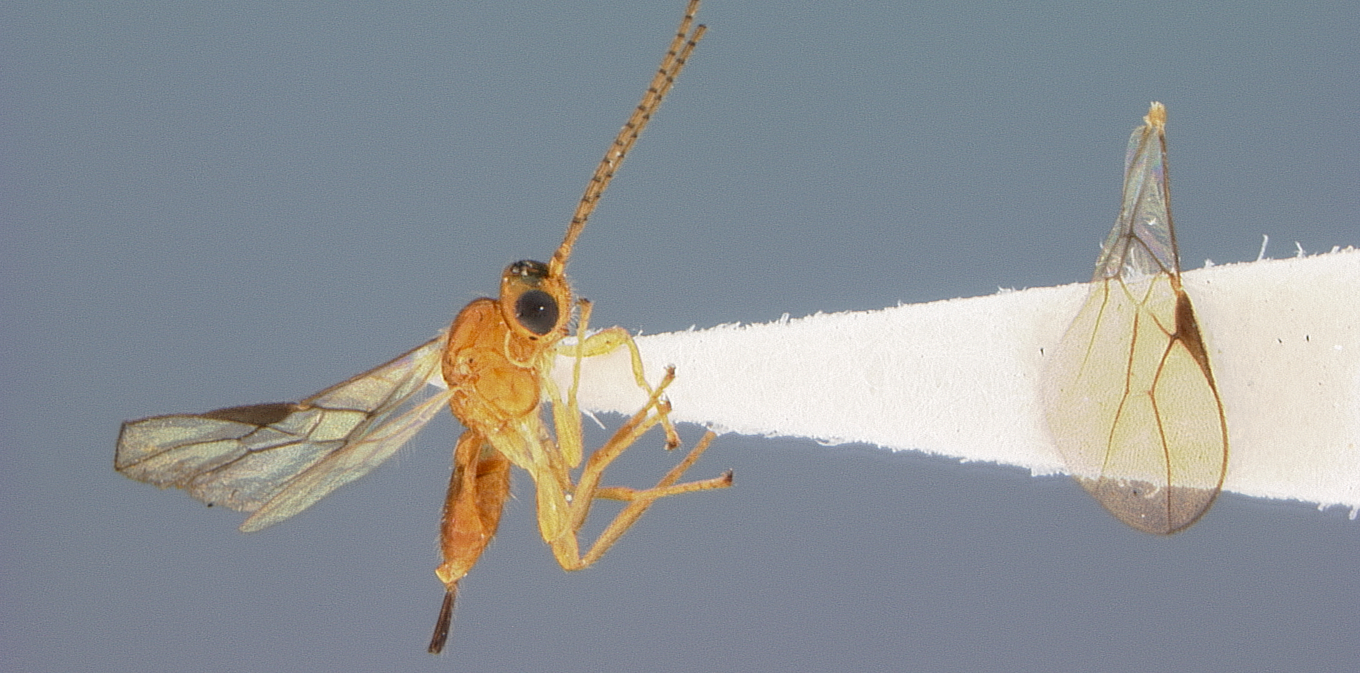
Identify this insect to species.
Opius lissopleurum
